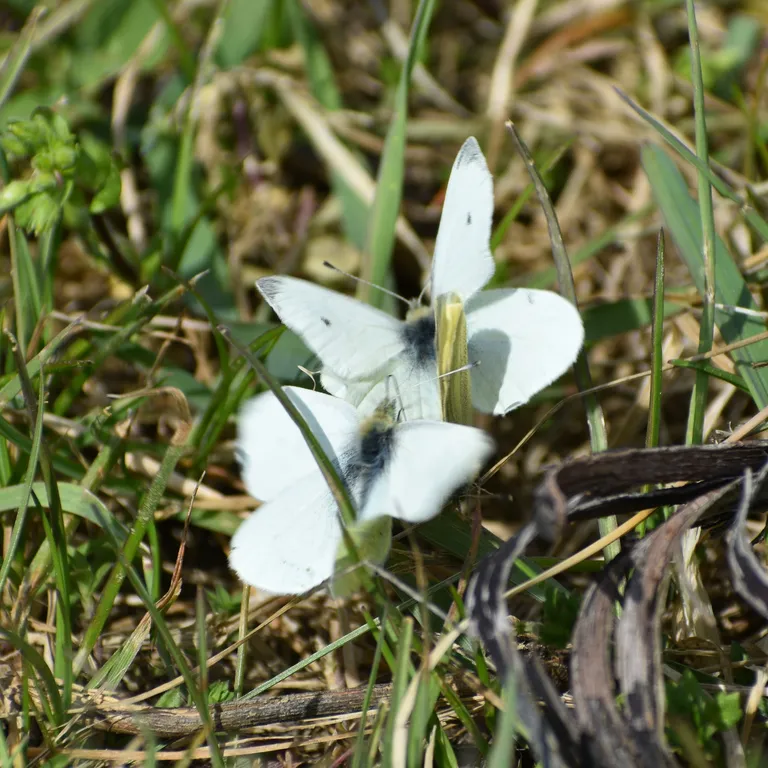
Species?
Pieris rapae
